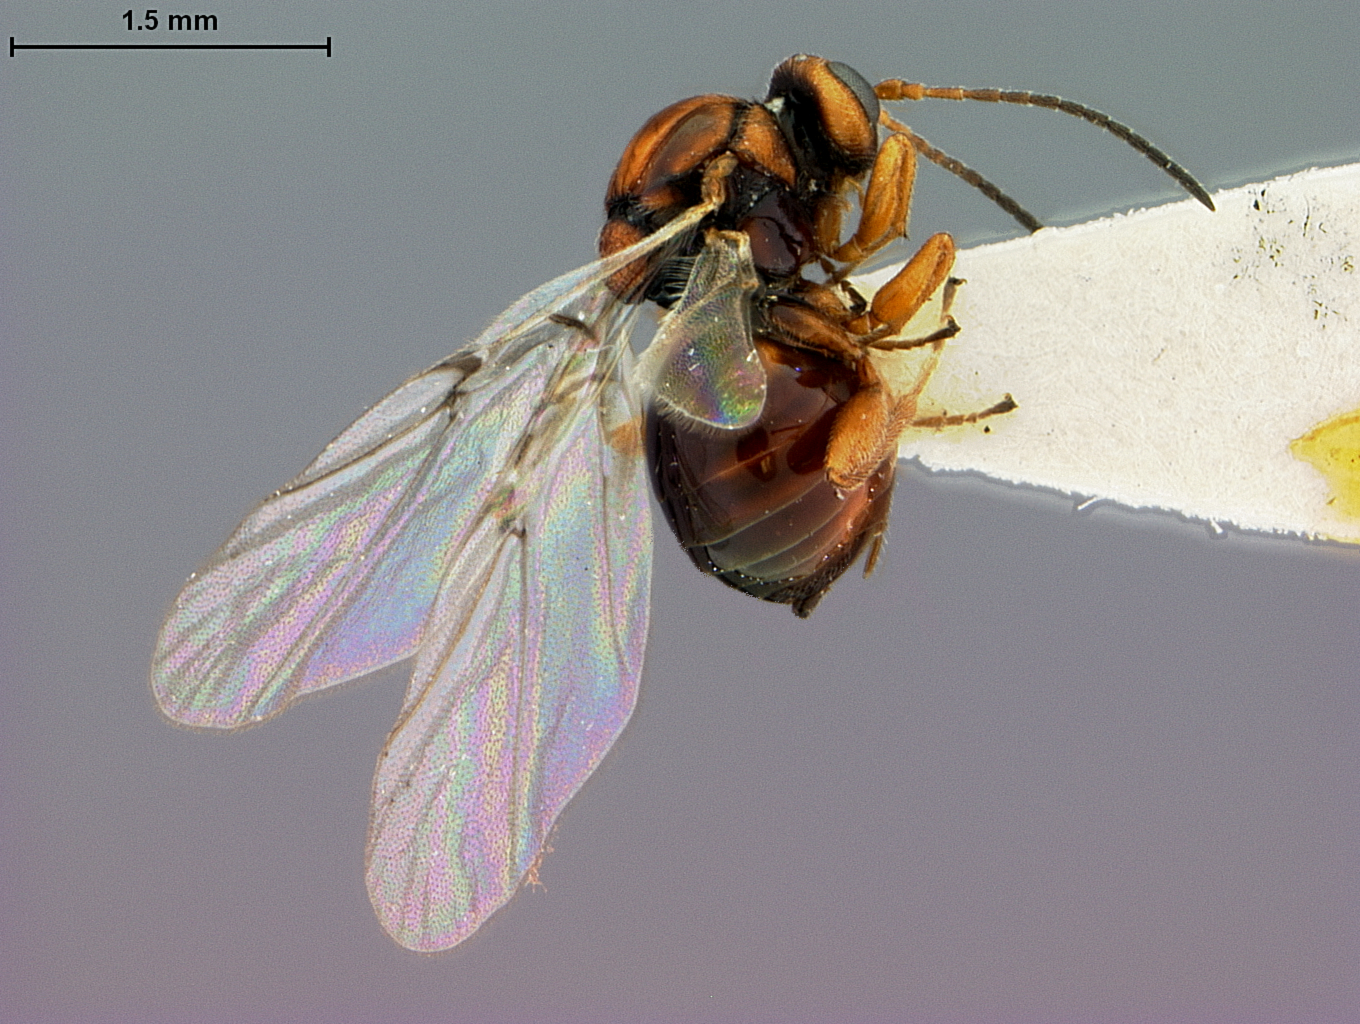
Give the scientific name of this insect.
Andricus costatus
